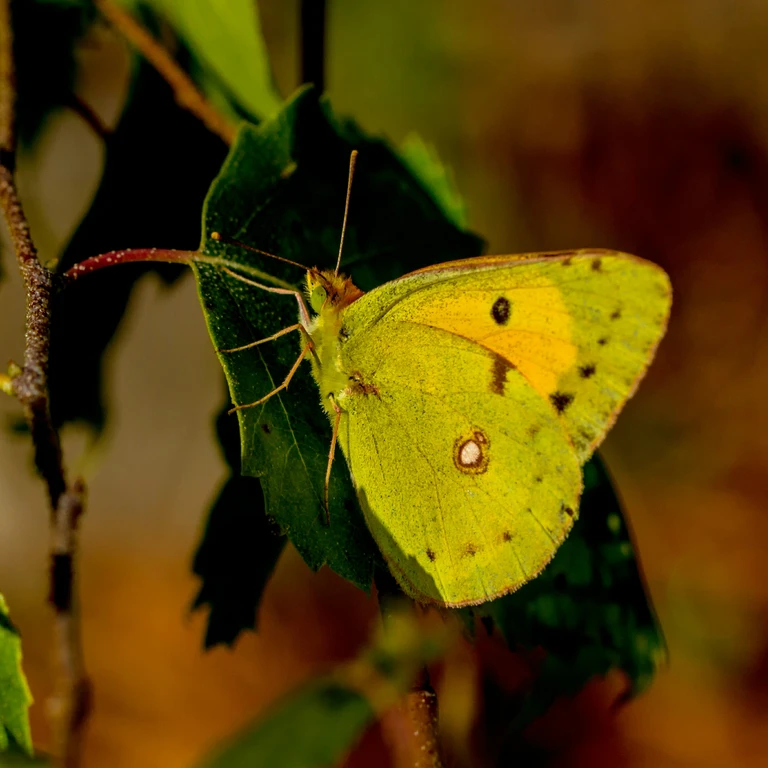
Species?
Colias croceus
